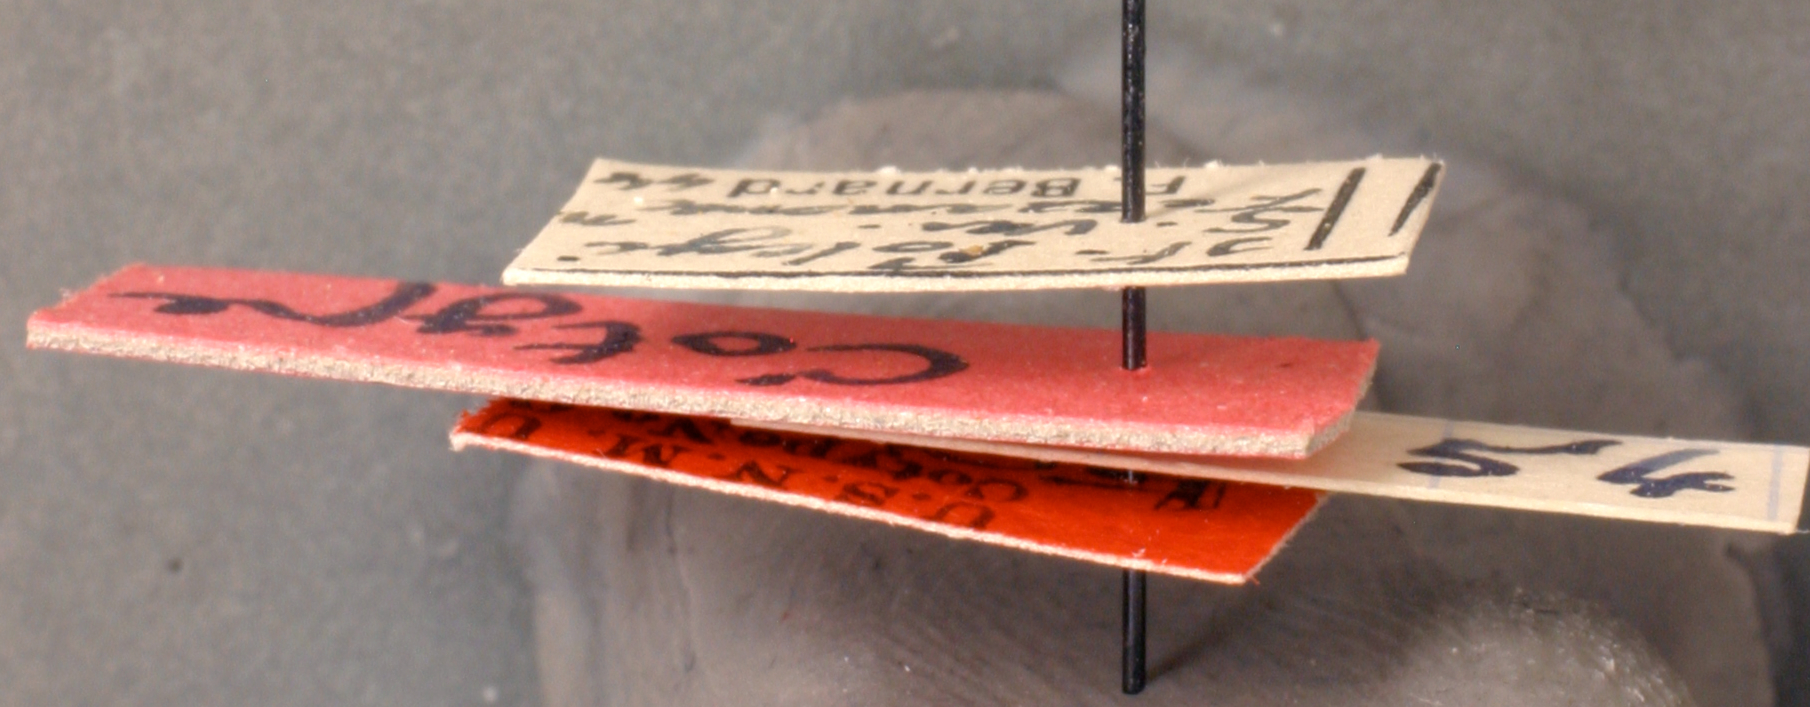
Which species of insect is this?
Camponotus foleyi
